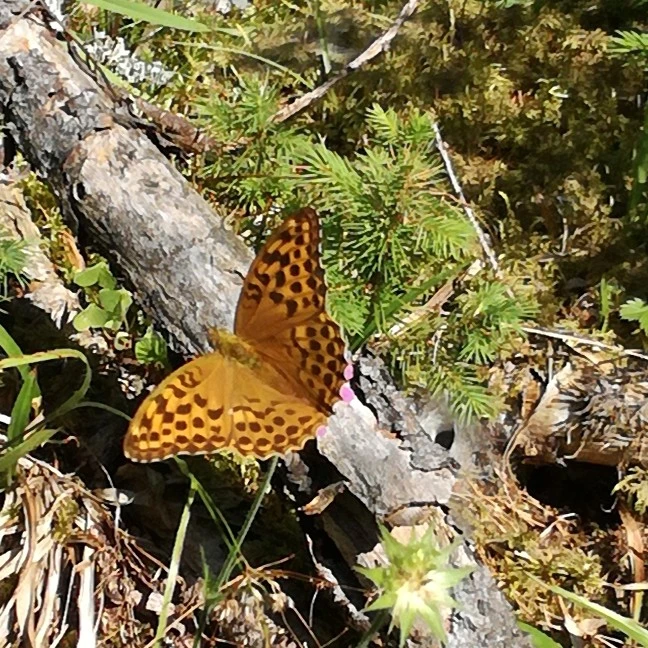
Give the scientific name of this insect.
Argynnis paphia
